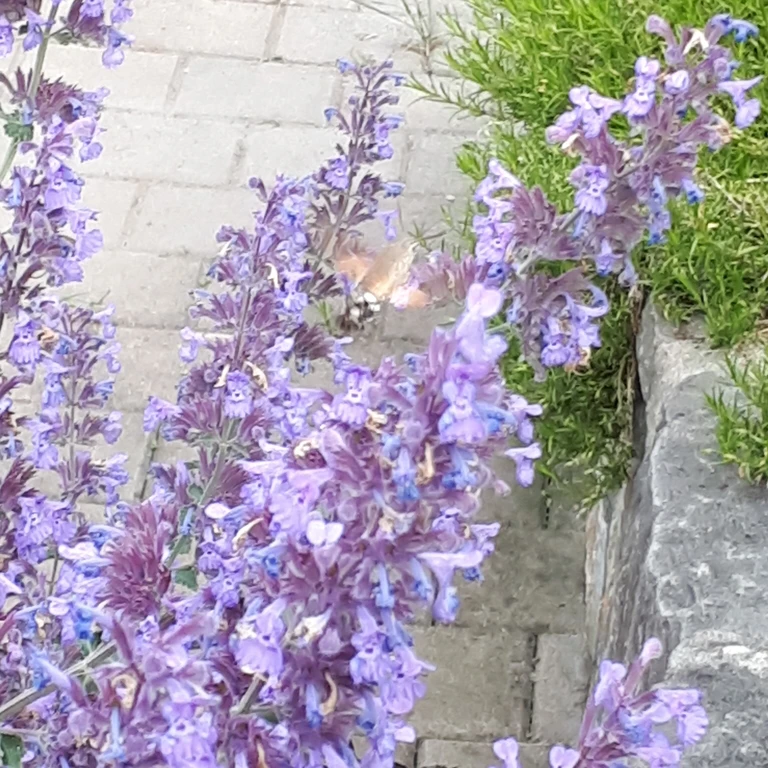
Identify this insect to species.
Macroglossum stellatarum
